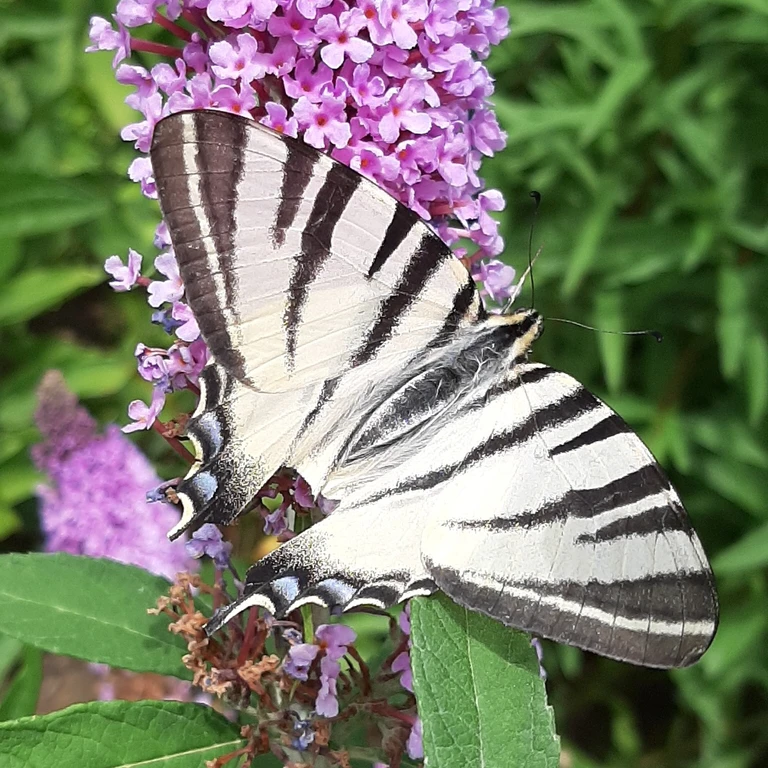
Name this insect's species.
Iphiclides podalirius
